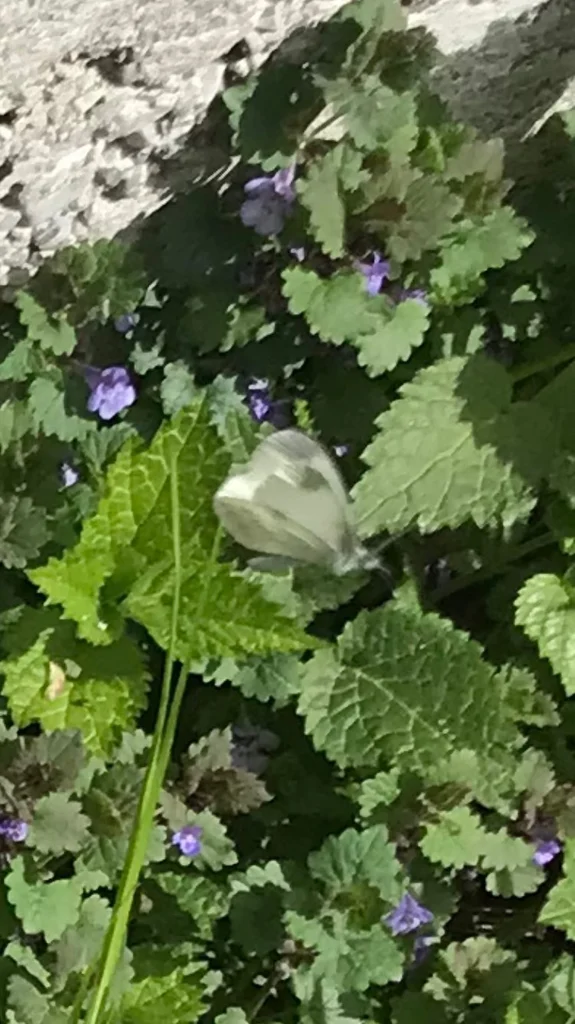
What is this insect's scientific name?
Leptidea sinapis/juvernica
